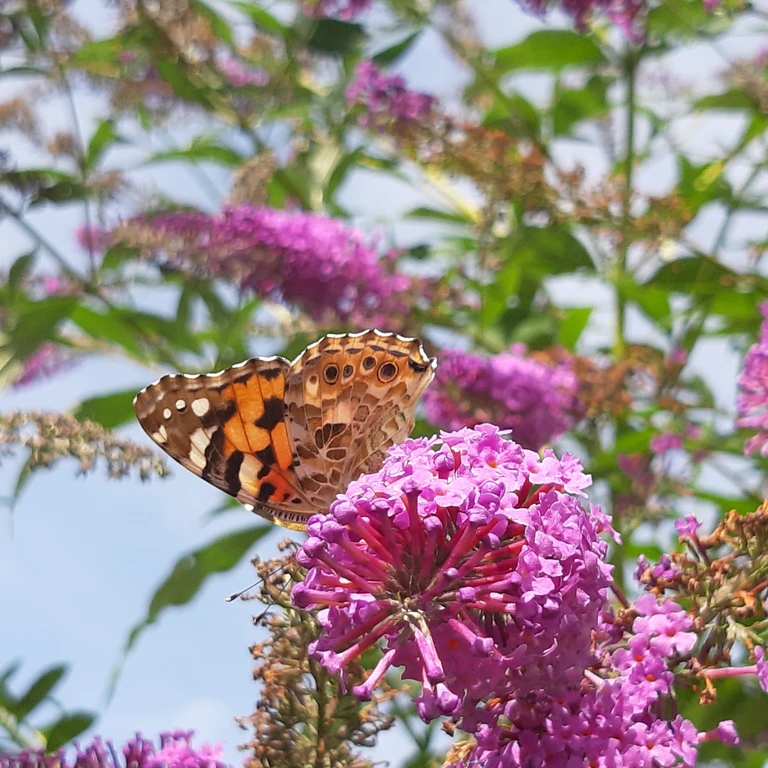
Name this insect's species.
Vanessa cardui
